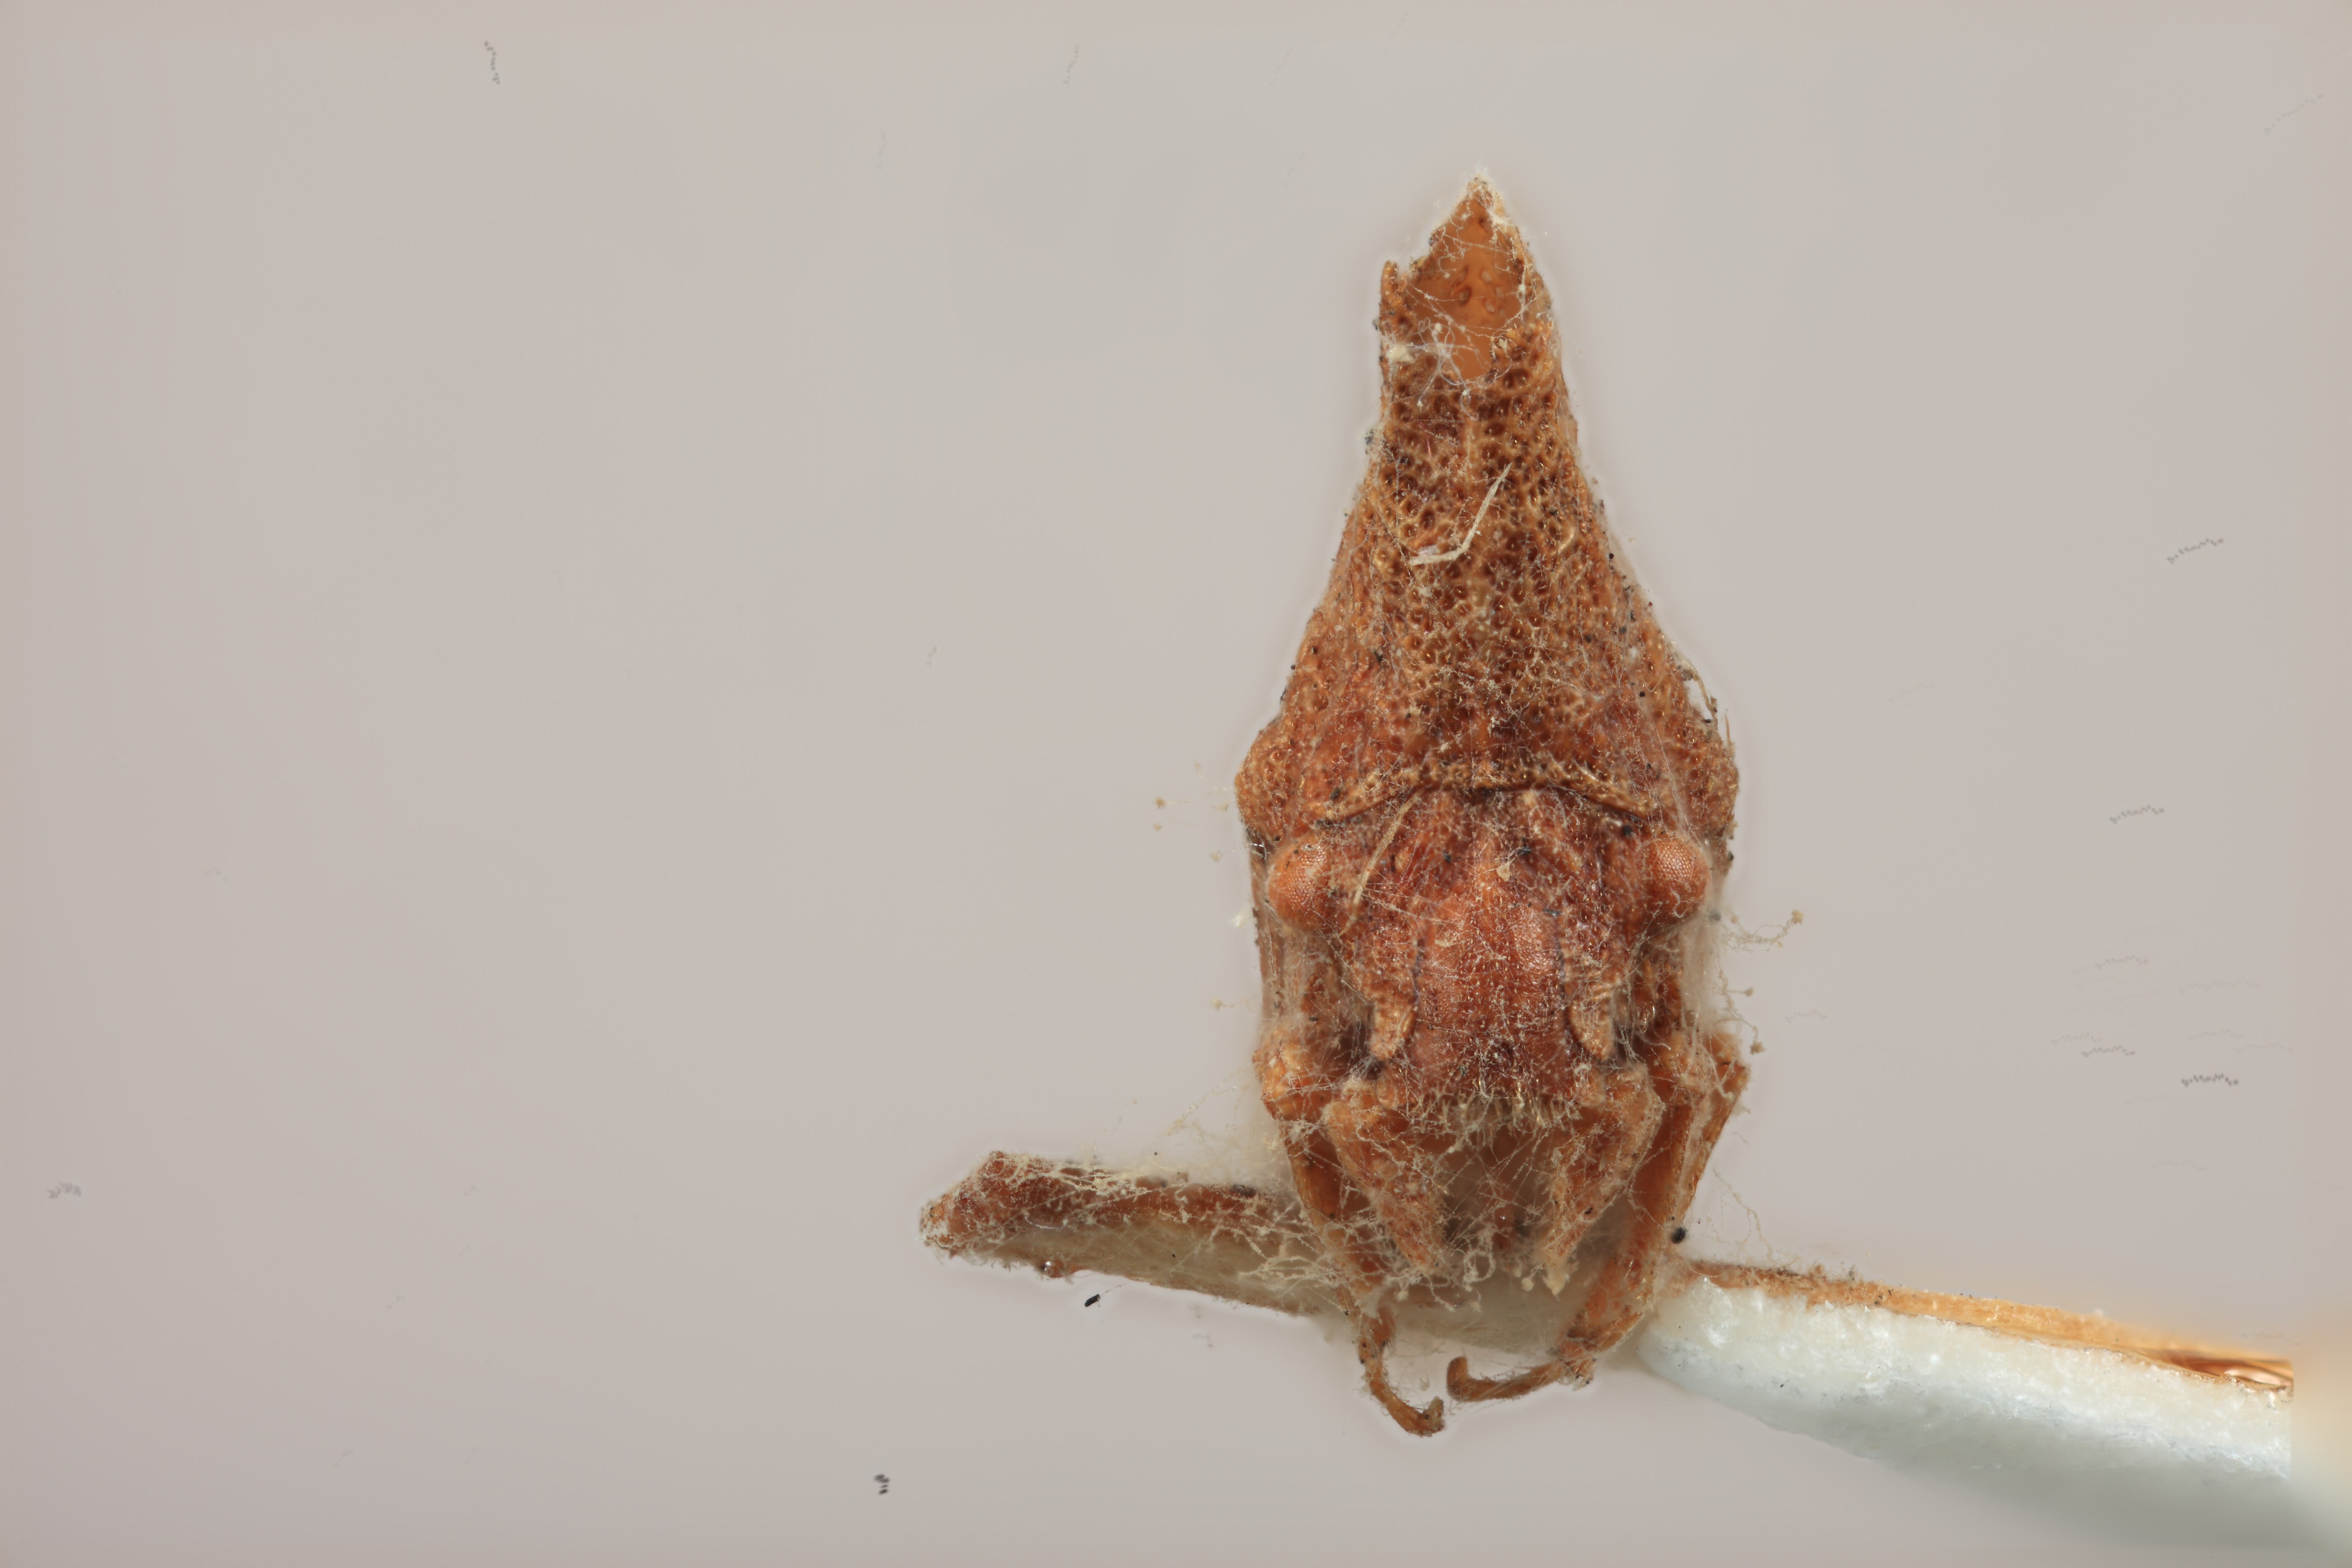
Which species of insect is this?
Aechmorpha californensis
